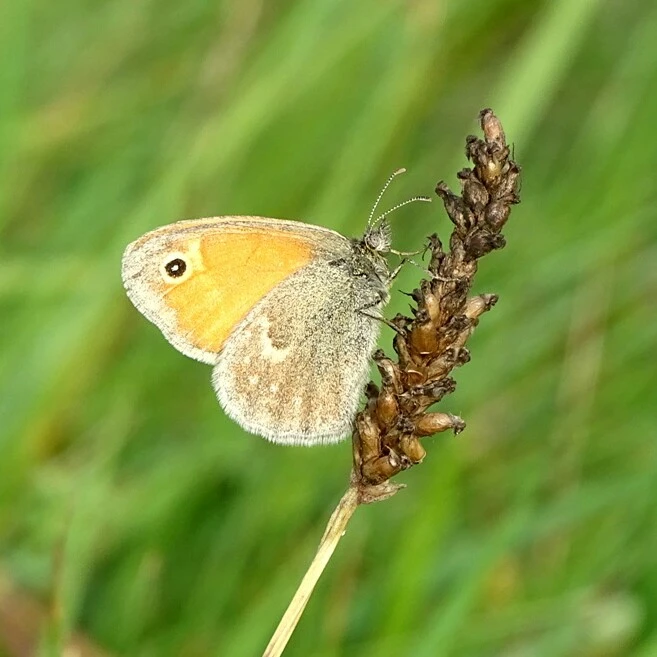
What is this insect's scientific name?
Coenonympha pamphilus
